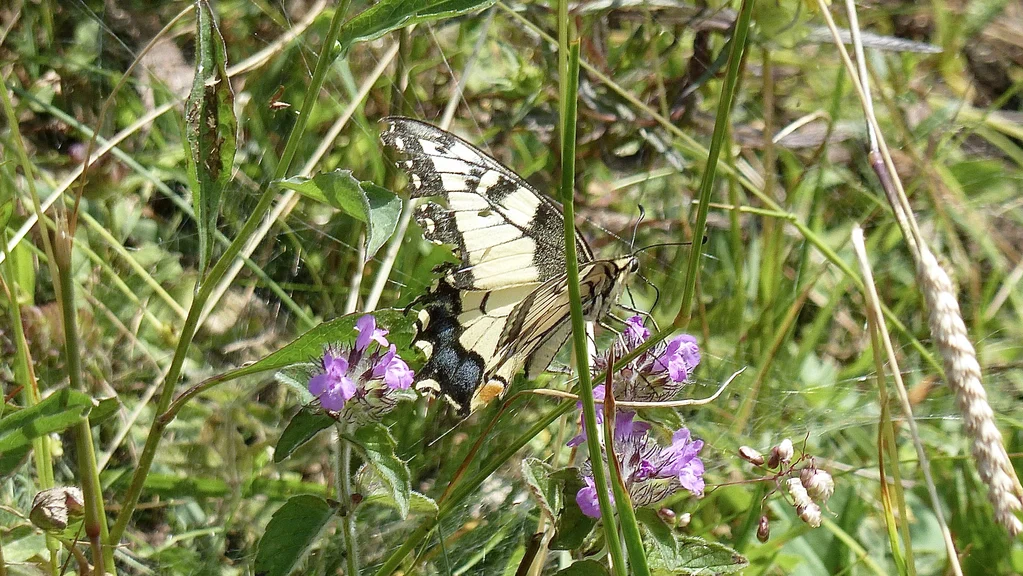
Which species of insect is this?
Papilio machaon
